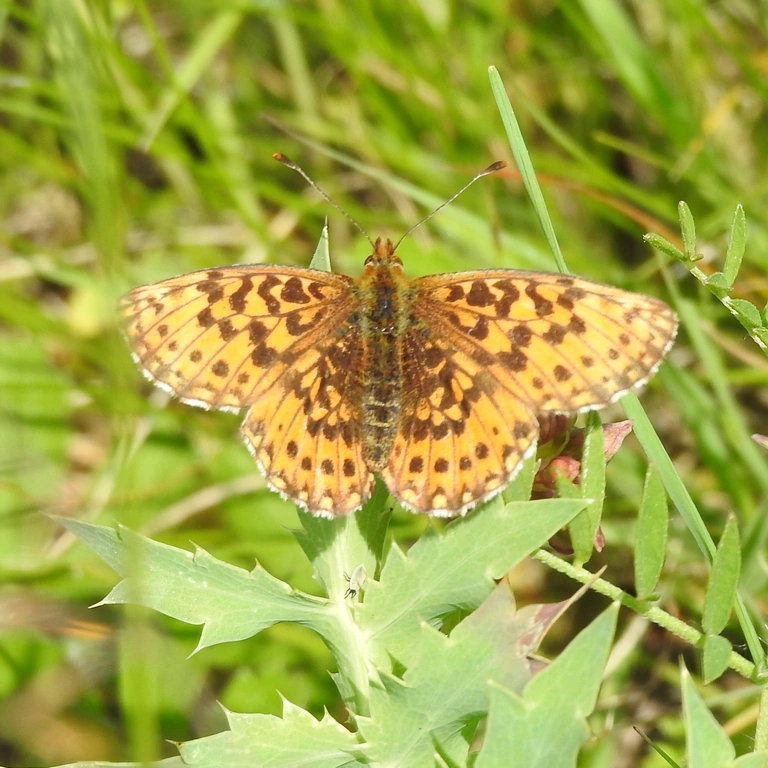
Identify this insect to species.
Boloria dia
